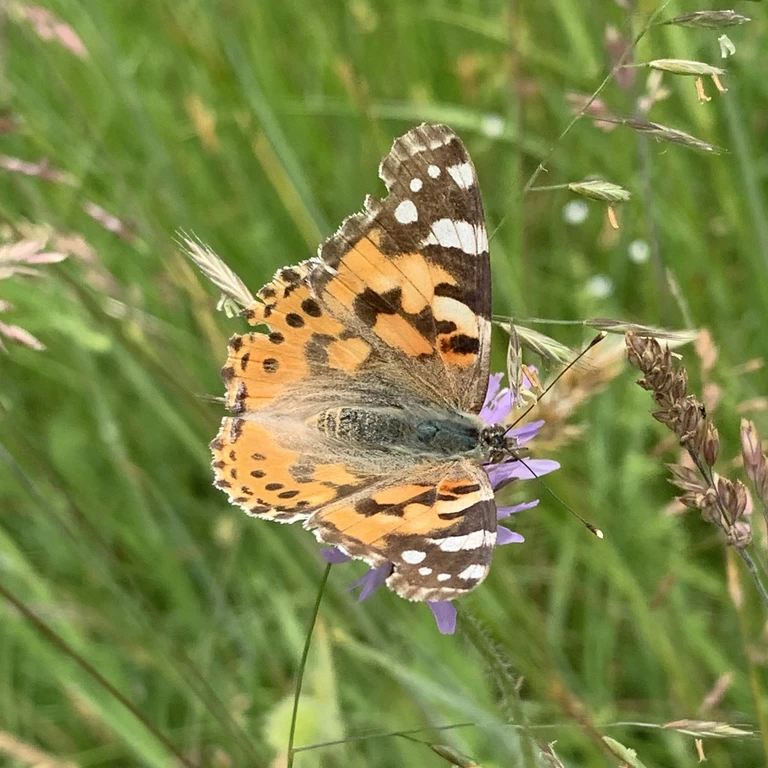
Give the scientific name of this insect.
Vanessa cardui
